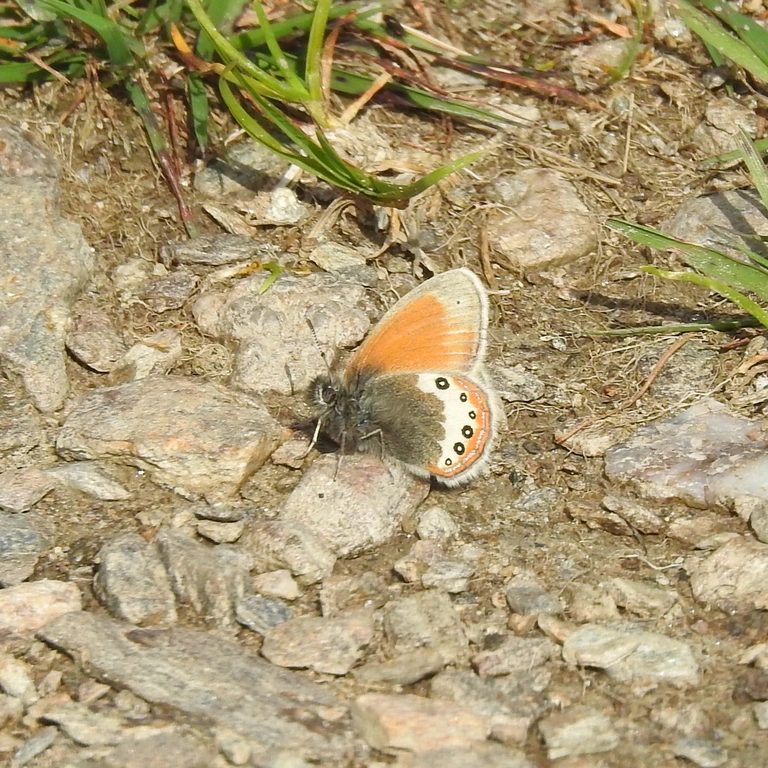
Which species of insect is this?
Coenonympha gardetta
